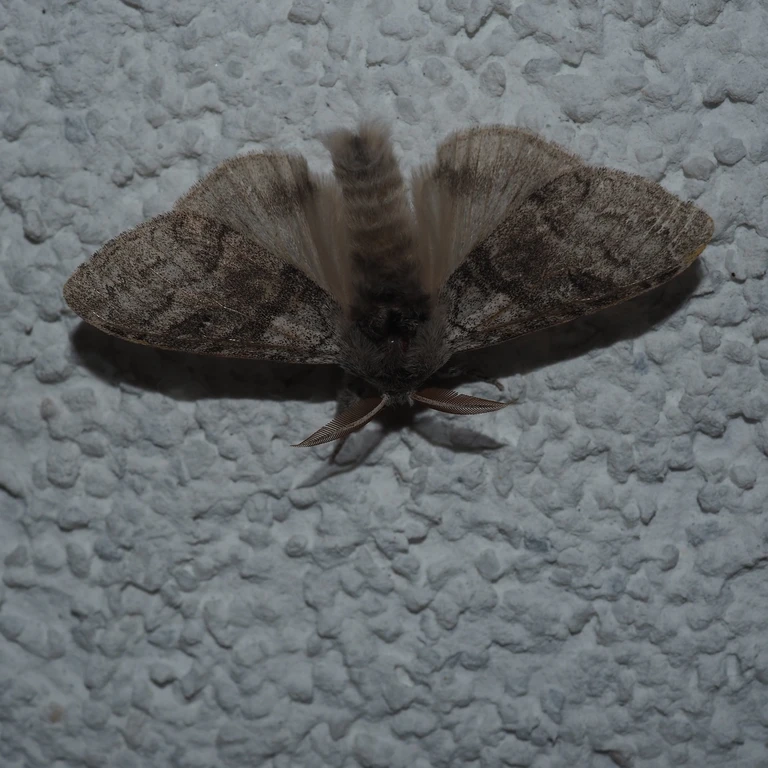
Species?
Calliteara pudibunda
